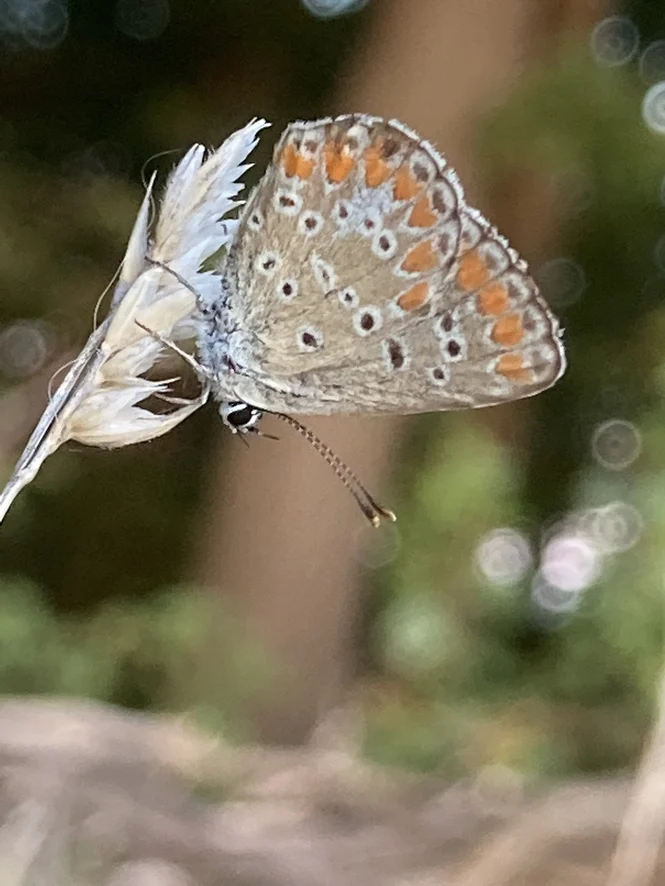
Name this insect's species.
Aricia agestis/artaxerxes
